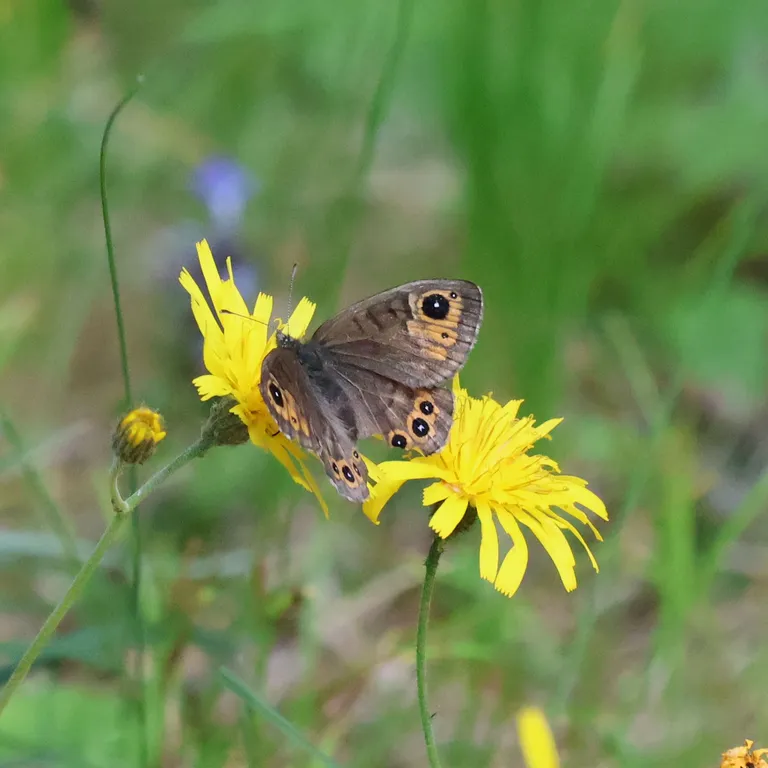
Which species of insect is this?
Lasiommata petropolitana (also Pararge petropolitana)
